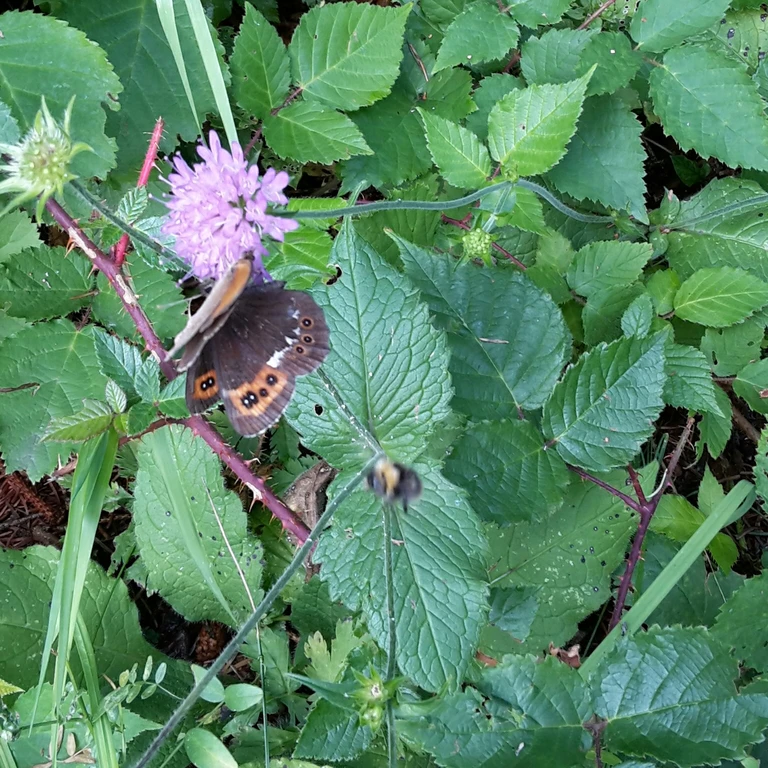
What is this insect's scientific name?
Erebia ligea
